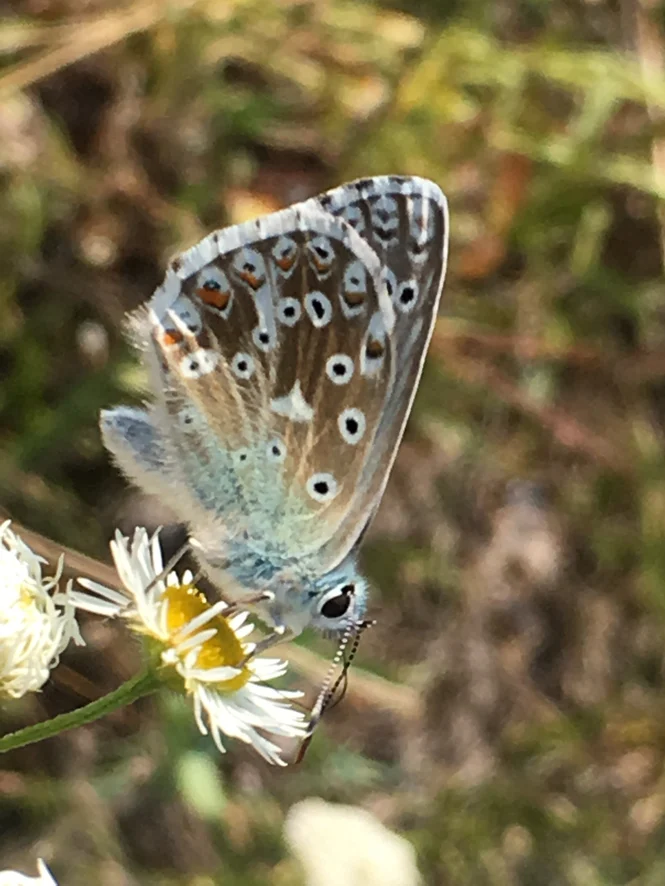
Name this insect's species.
Lysandra coridon
